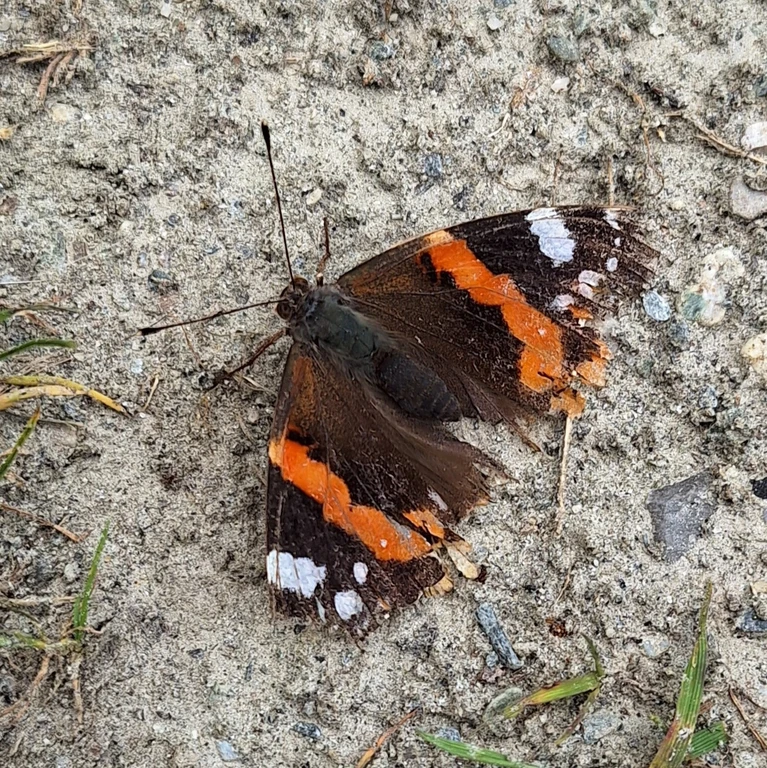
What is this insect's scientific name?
Vanessa atalanta
